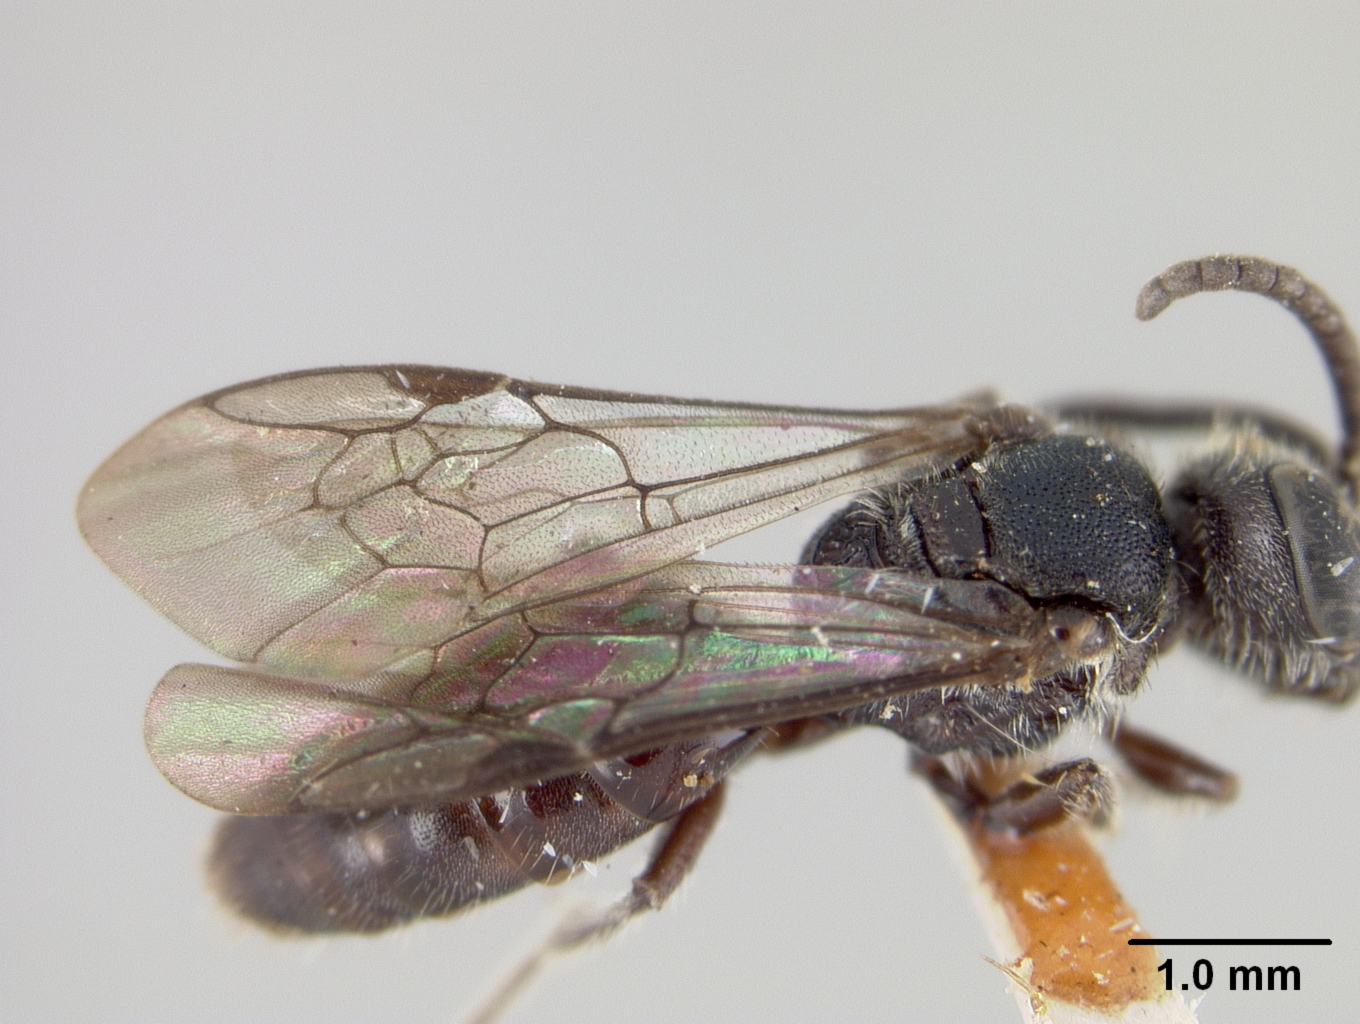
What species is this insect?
Halictus cordovensis
